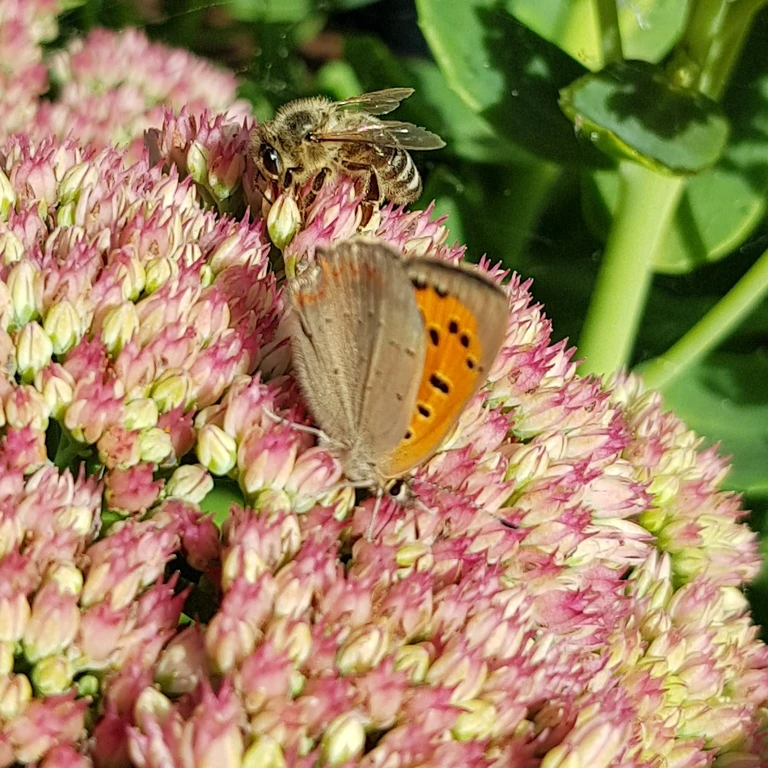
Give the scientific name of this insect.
Lycaena phlaeas
